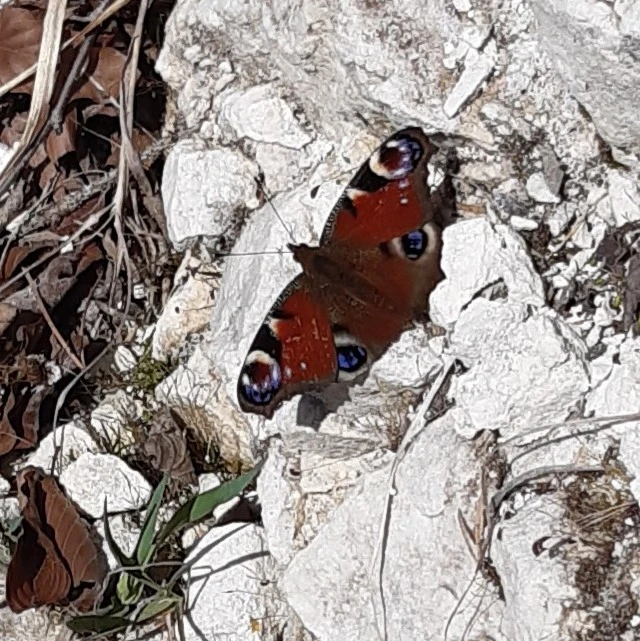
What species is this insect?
Aglais io
